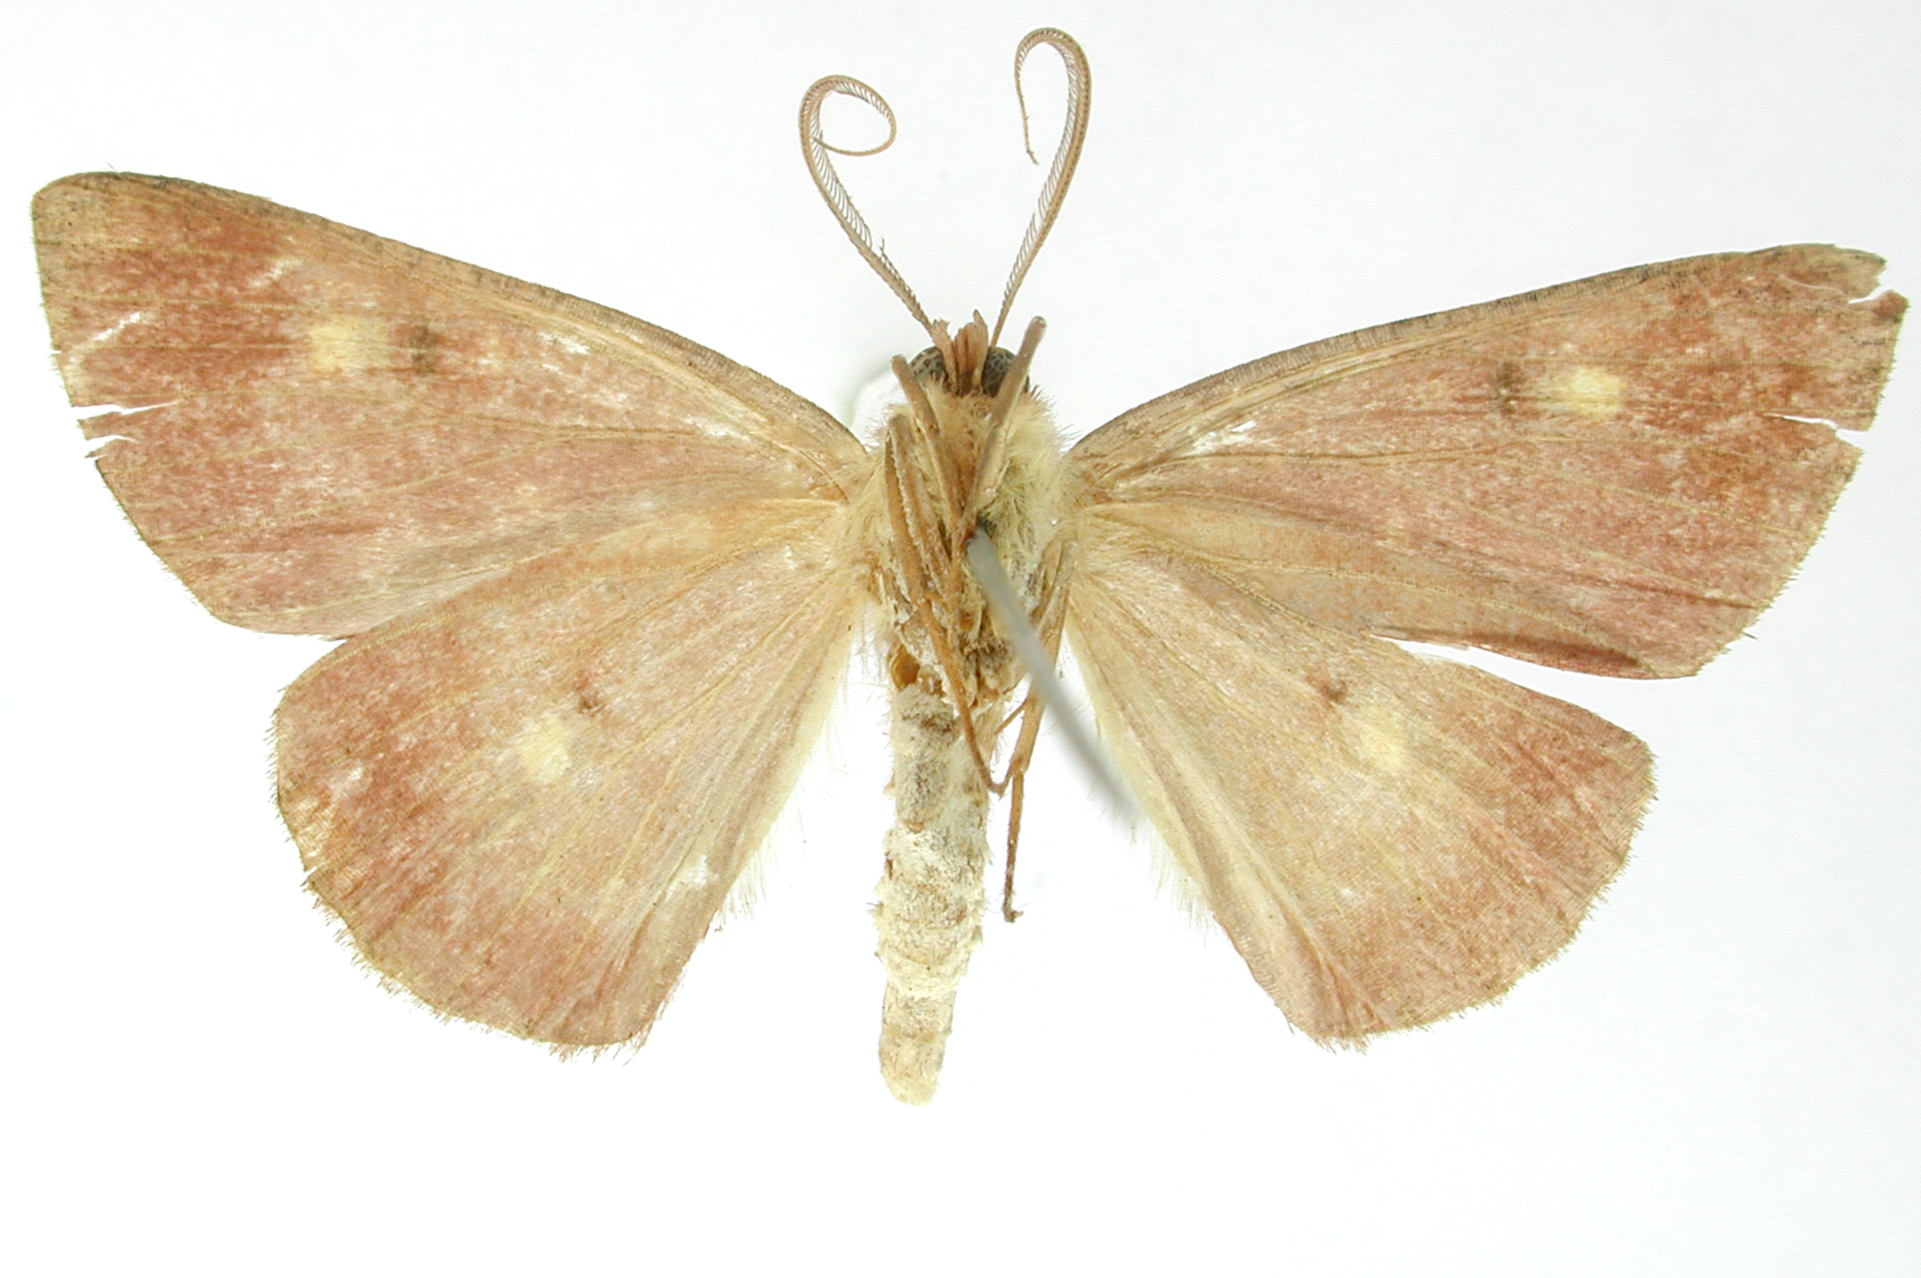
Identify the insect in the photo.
Petelia cariblanca
